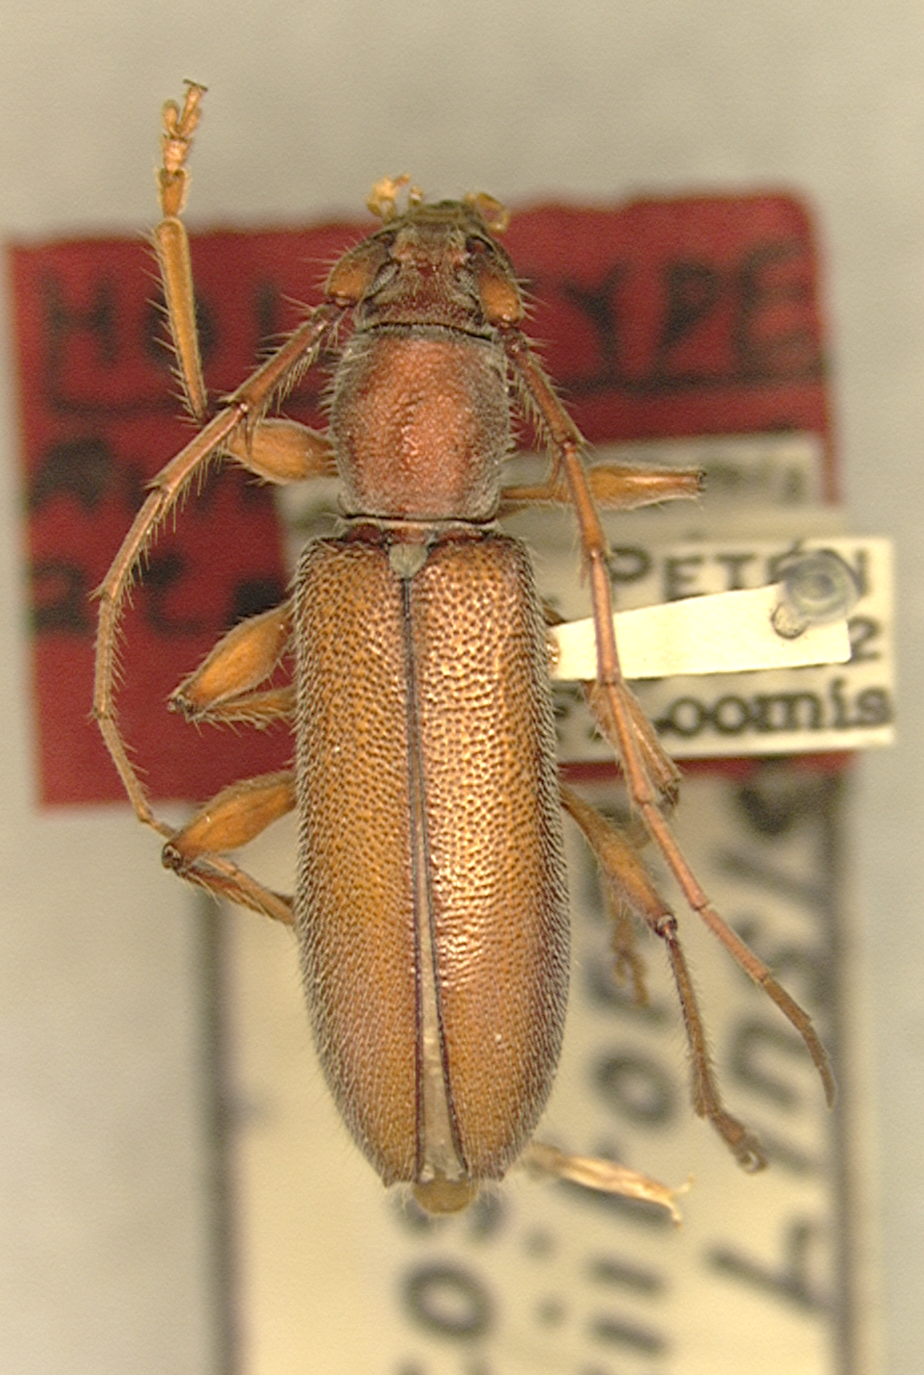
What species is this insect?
Miltesthus marginatus (also Aulacoscapus ataxiiformis)
